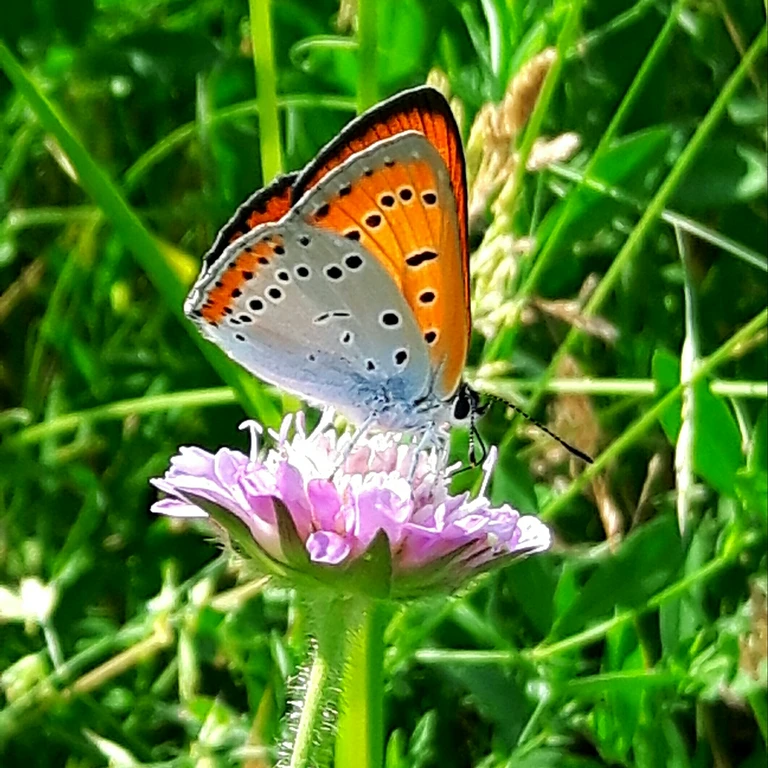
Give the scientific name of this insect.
Lycaena dispar
